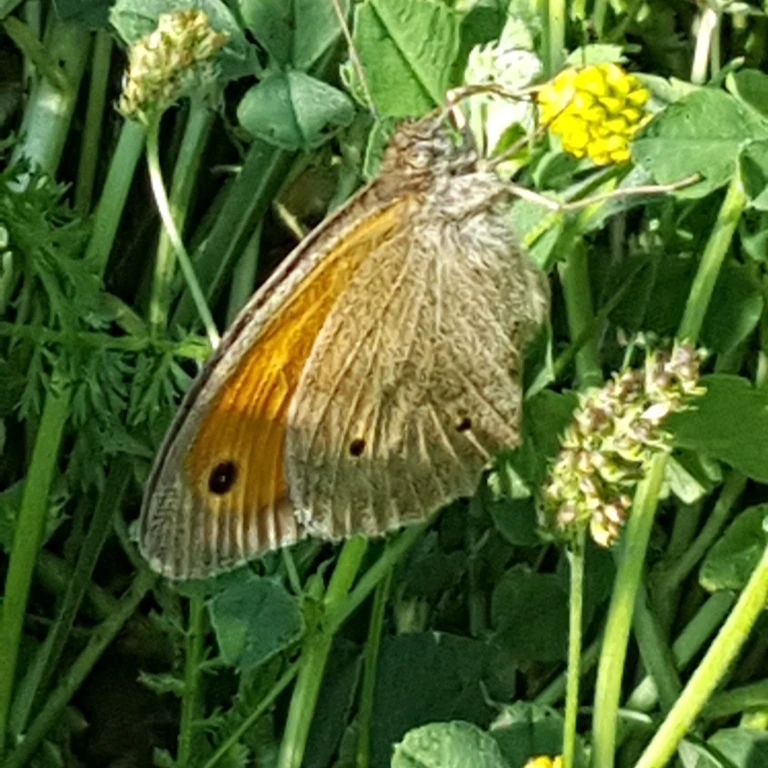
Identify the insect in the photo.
Maniola jurtina
